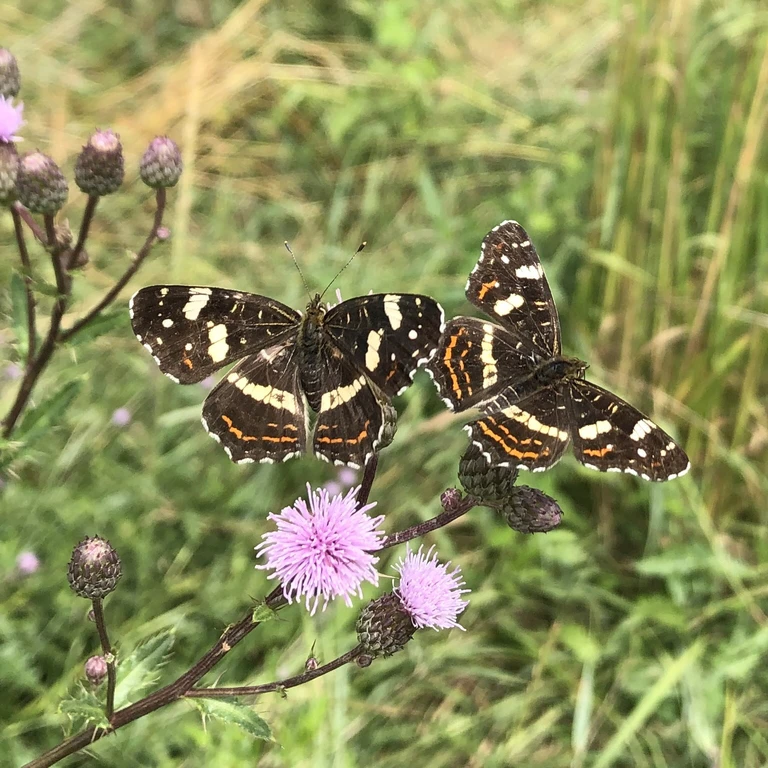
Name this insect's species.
Araschnia levana
